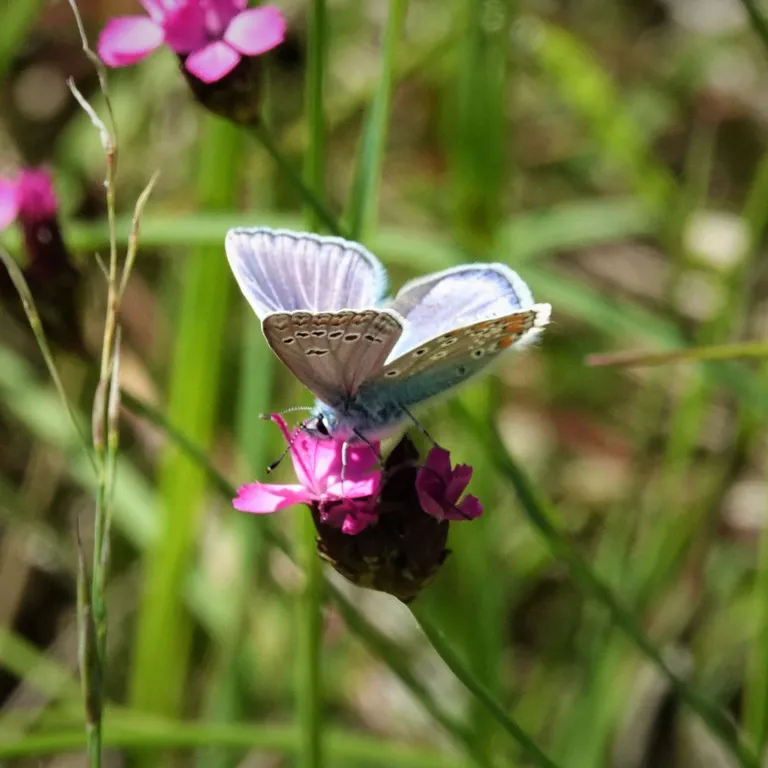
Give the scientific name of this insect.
Polyommatus thersites
